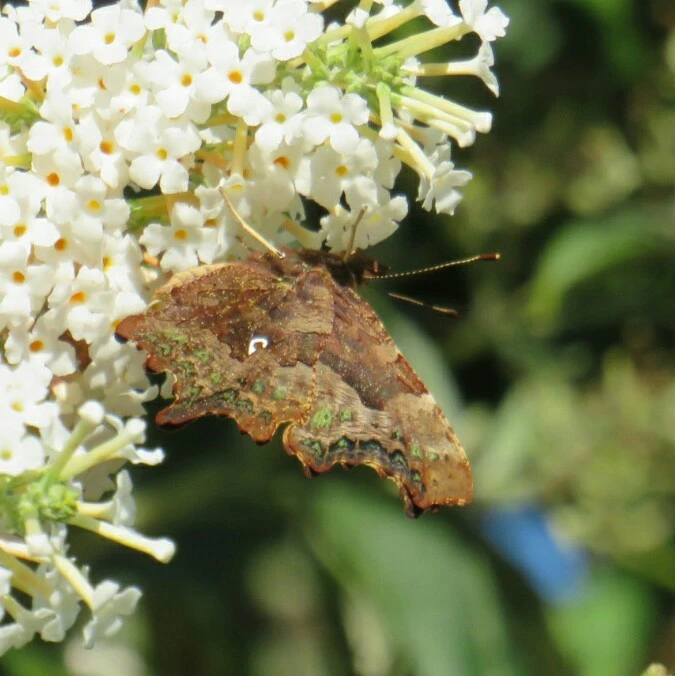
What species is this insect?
Polygonia c-album
